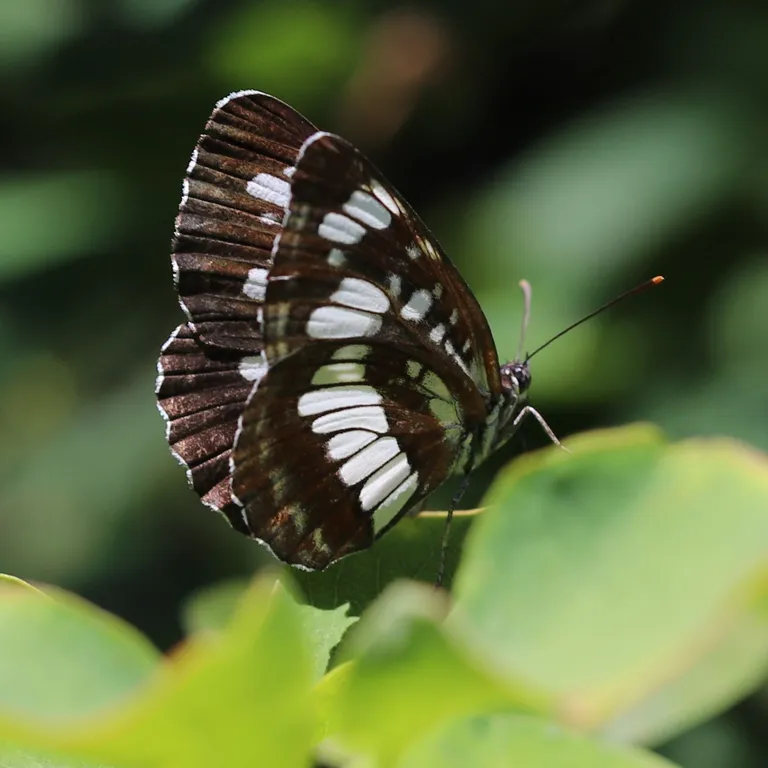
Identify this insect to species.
Neptis rivularis
